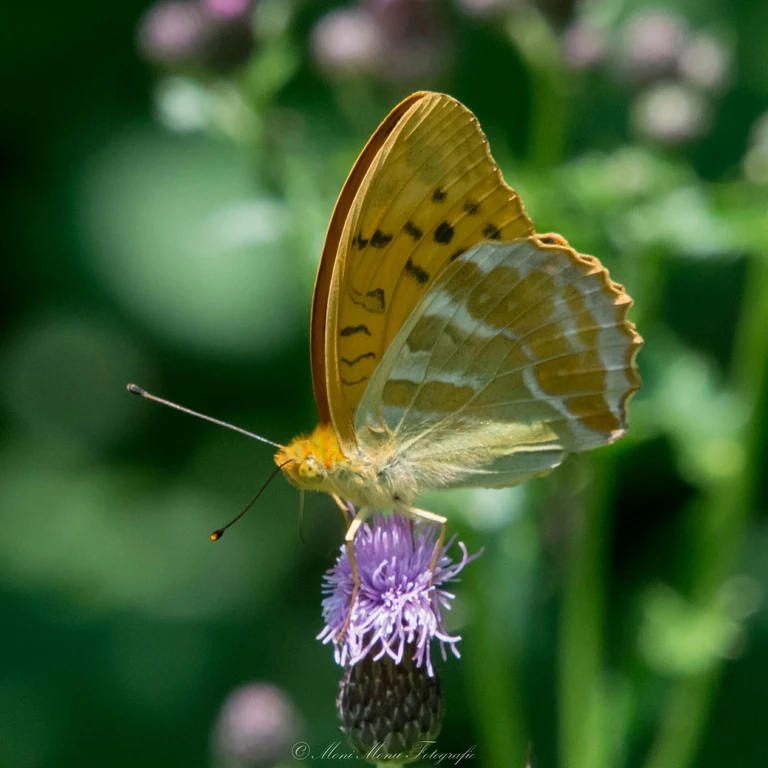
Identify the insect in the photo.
Argynnis paphia
